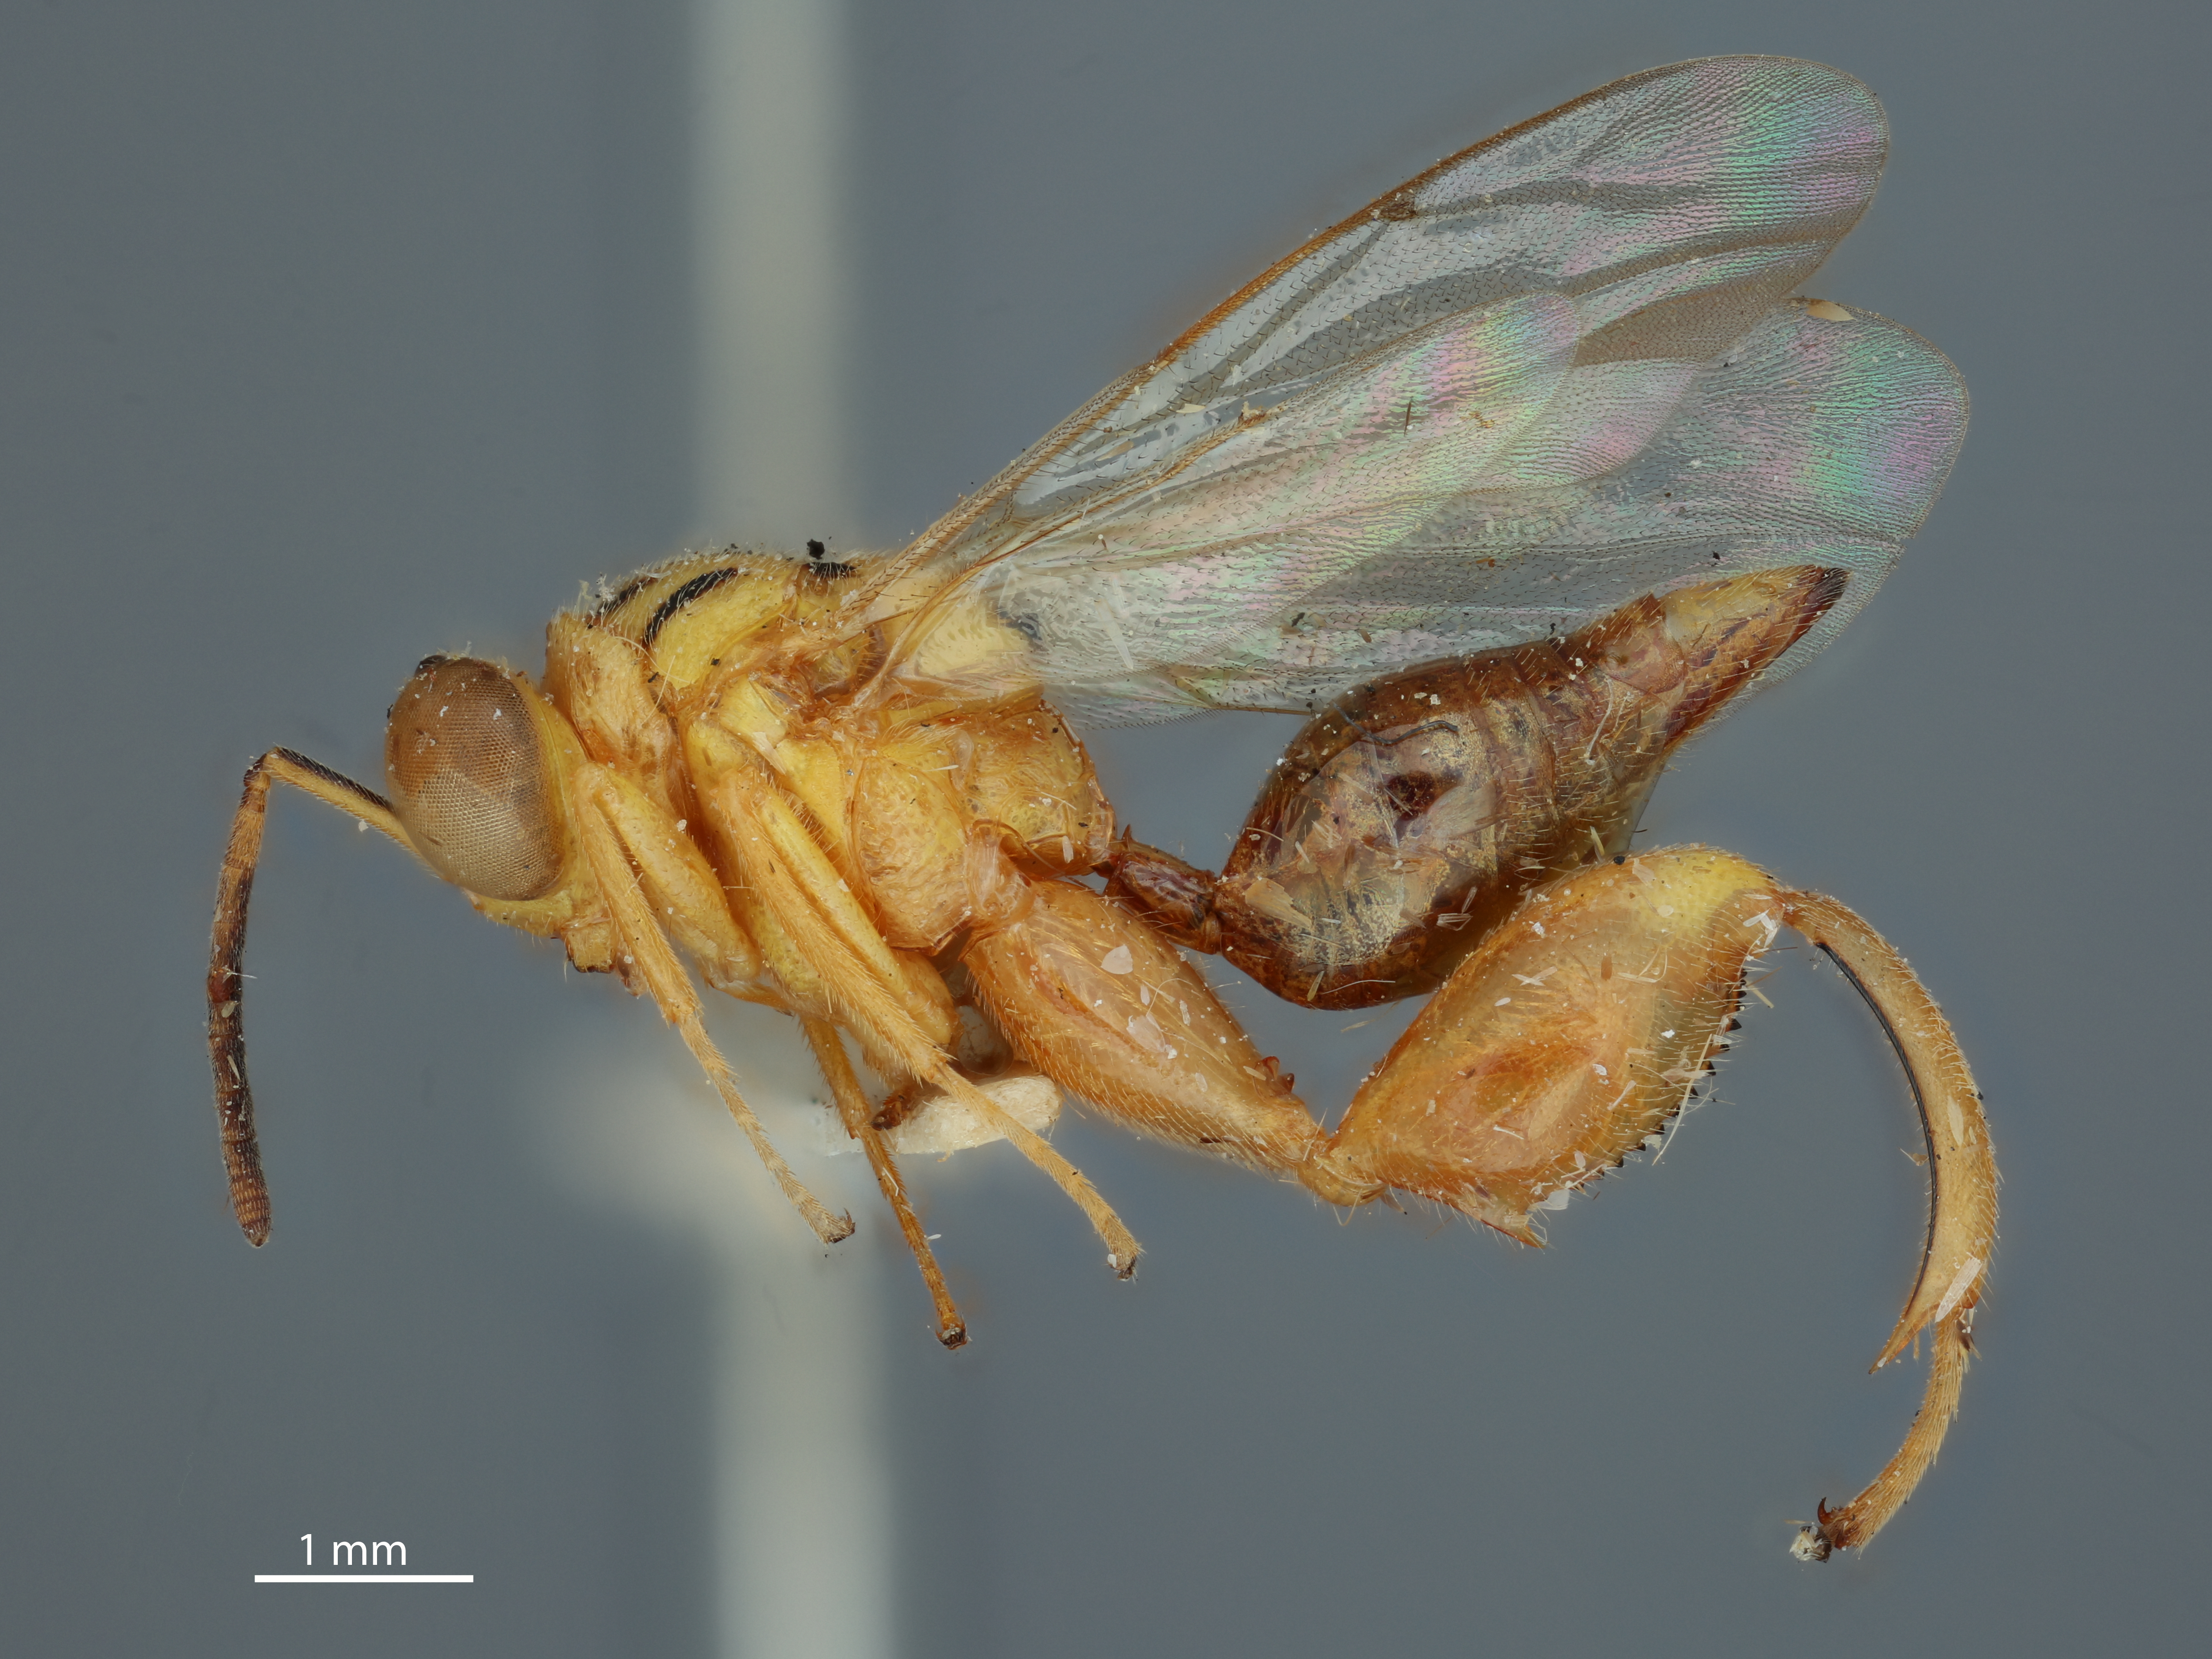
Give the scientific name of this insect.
Spilochalcis marshalli
